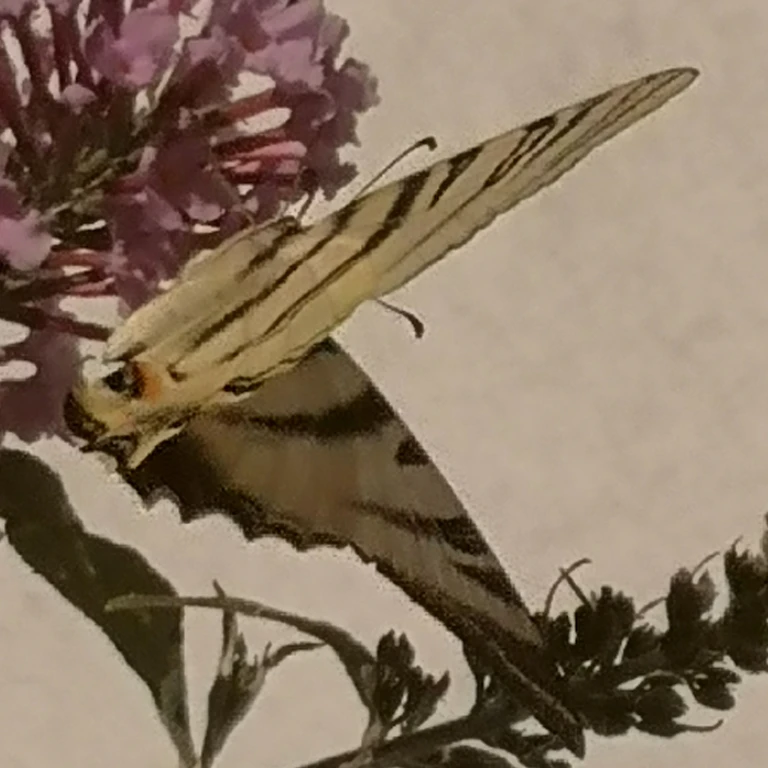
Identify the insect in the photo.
Iphiclides podalirius
